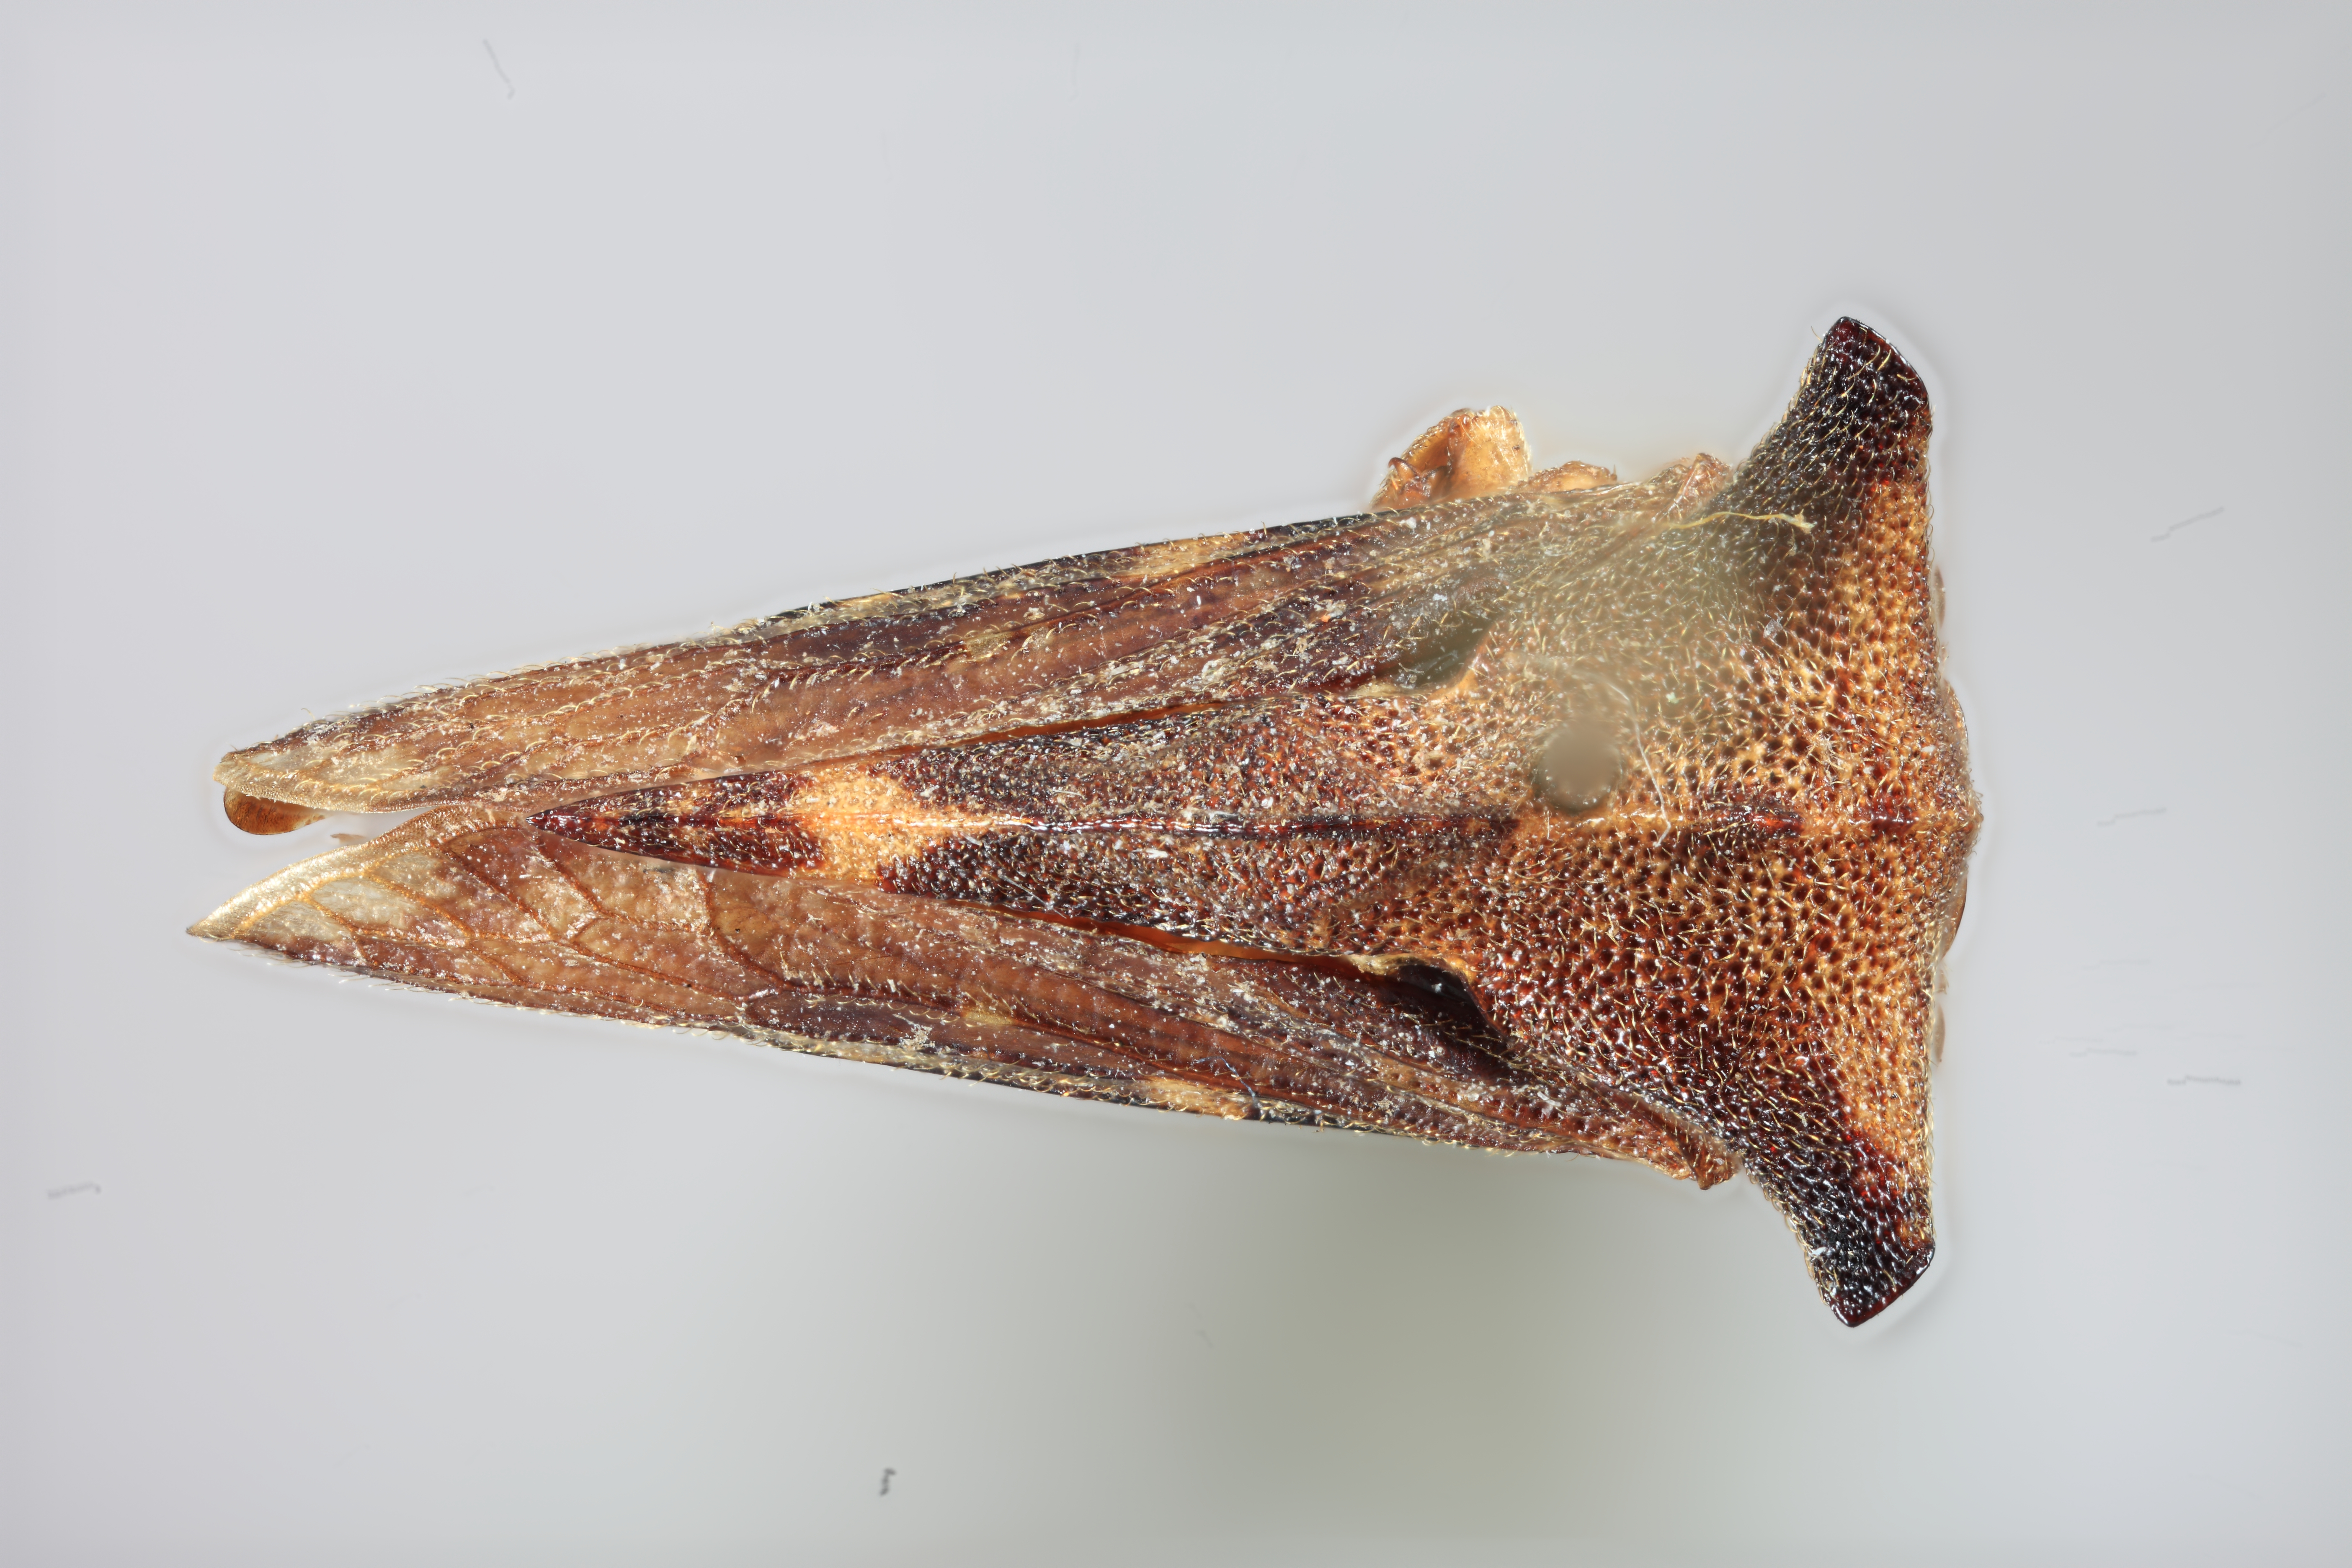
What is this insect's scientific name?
Centronodus denticulus
